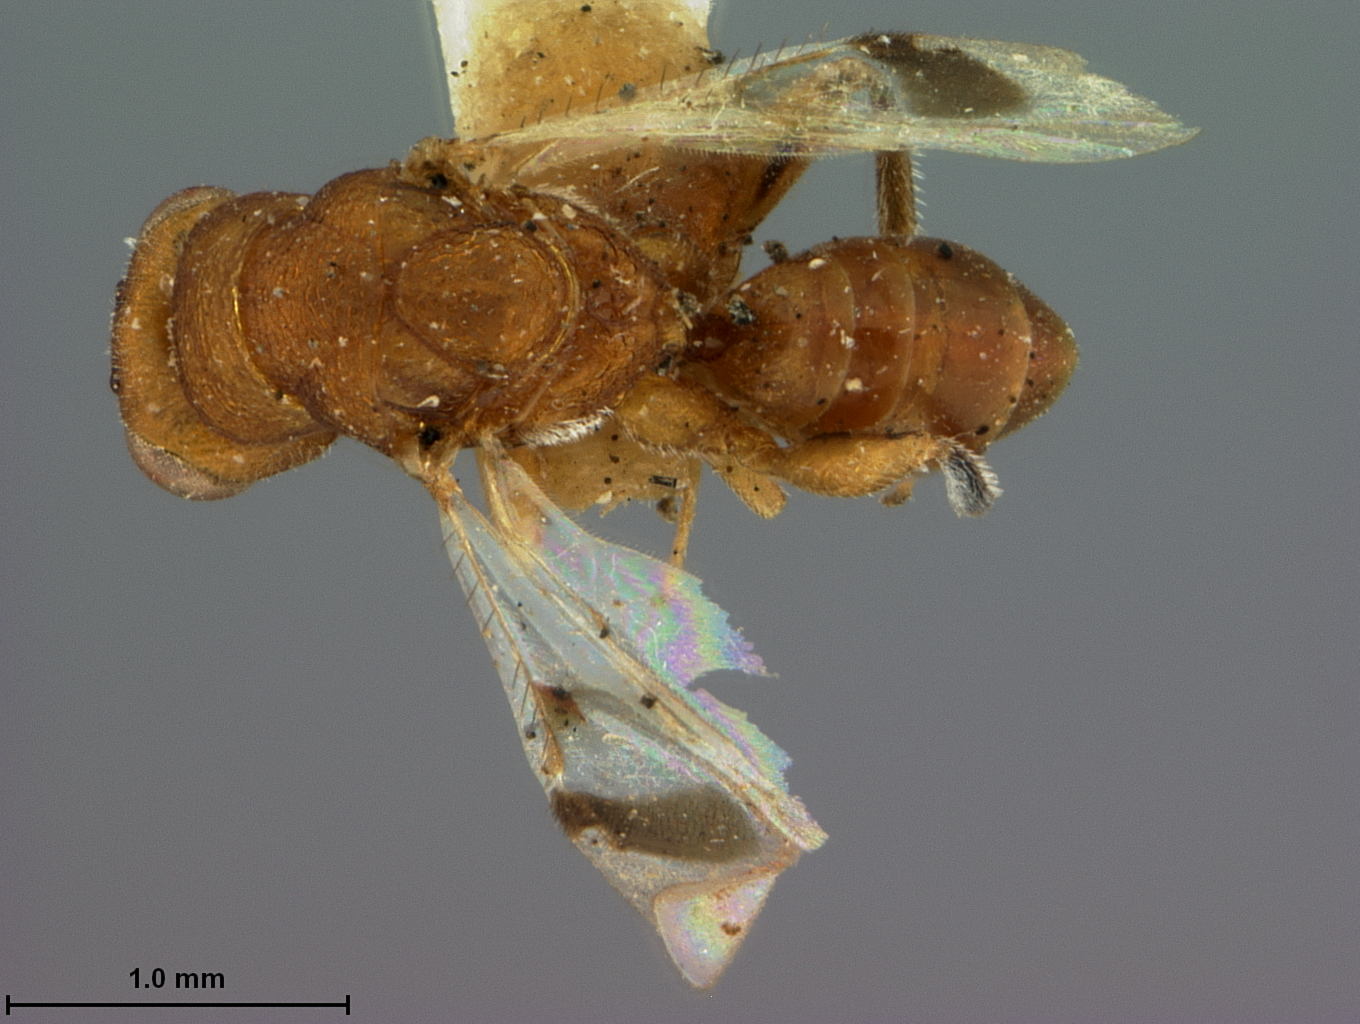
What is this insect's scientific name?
Decatoma flava
